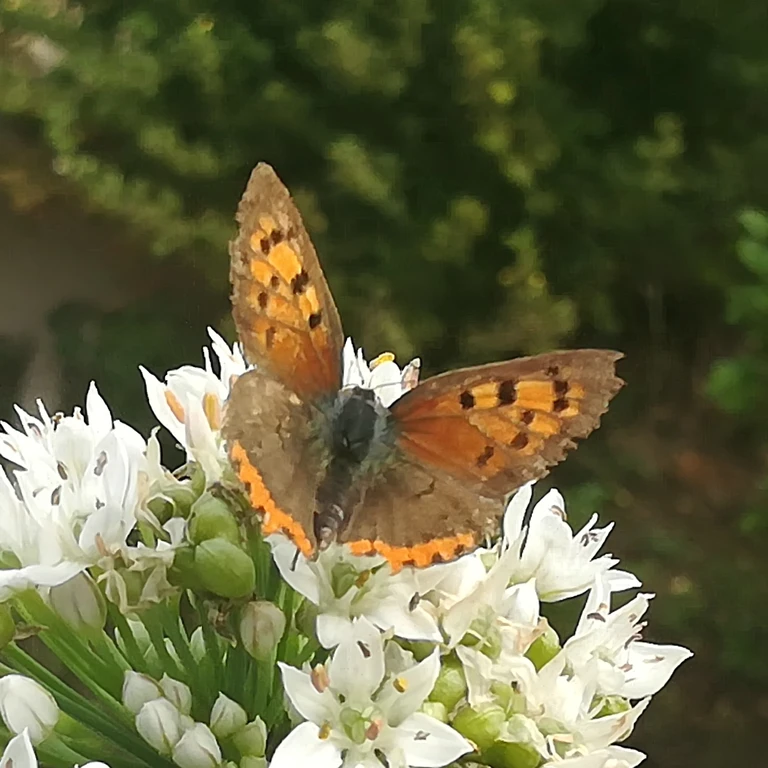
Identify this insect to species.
Lycaena phlaeas
